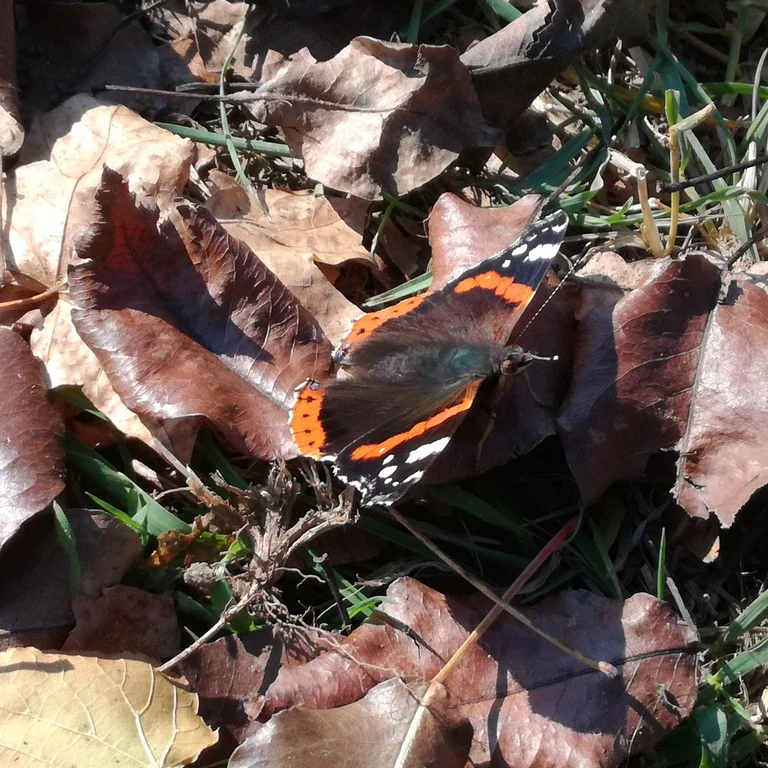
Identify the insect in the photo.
Vanessa atalanta
